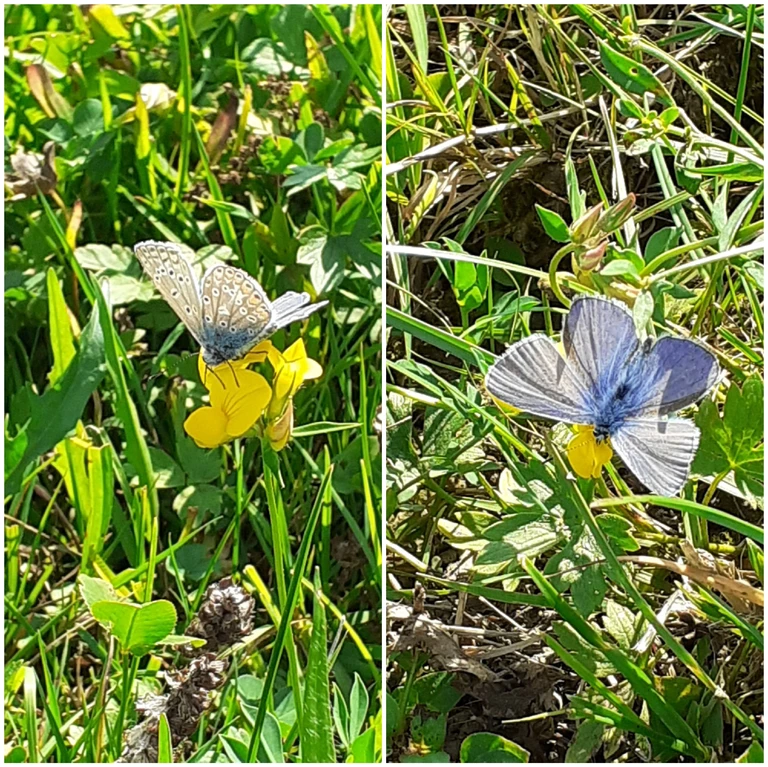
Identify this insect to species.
Polyommatus icarus
